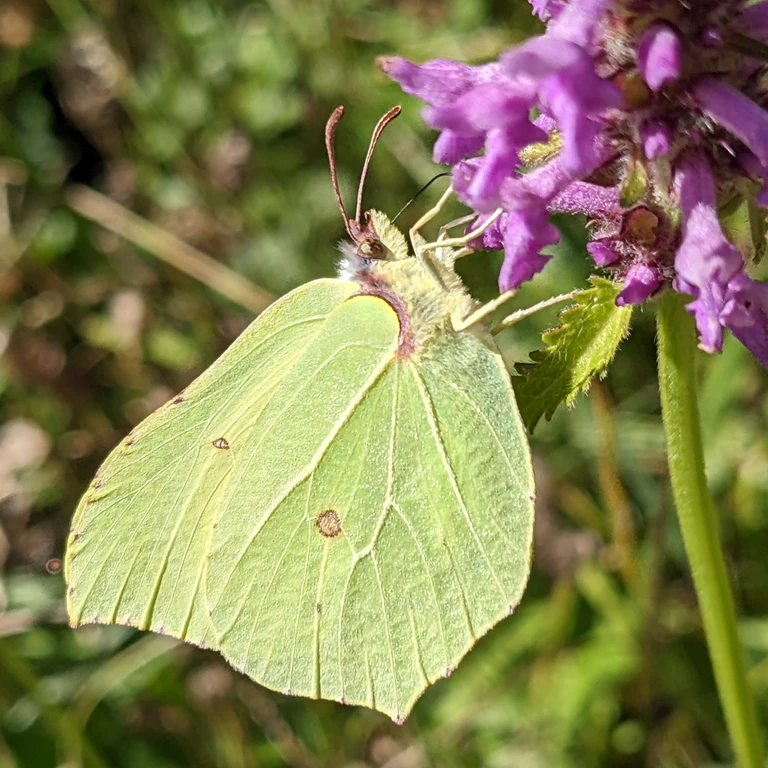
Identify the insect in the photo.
Gonepteryx rhamni
